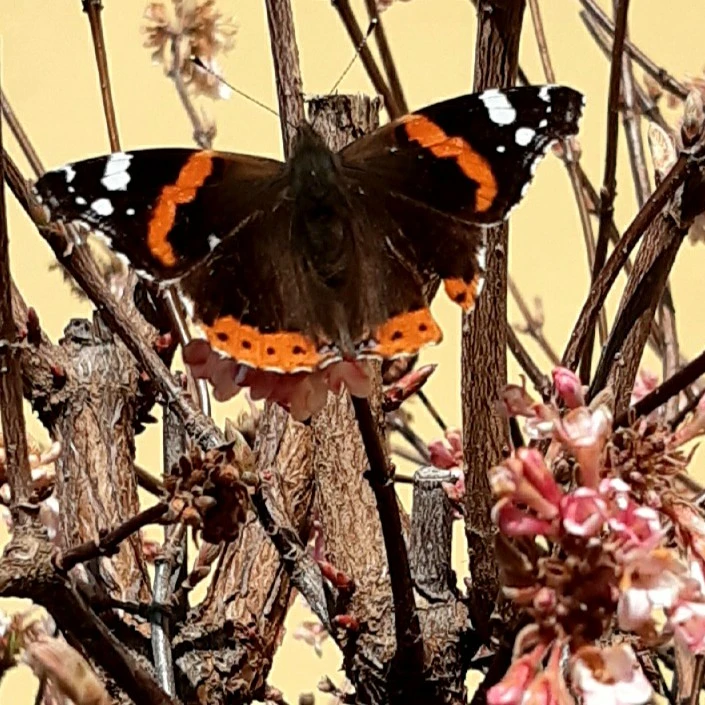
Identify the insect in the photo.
Vanessa atalanta
